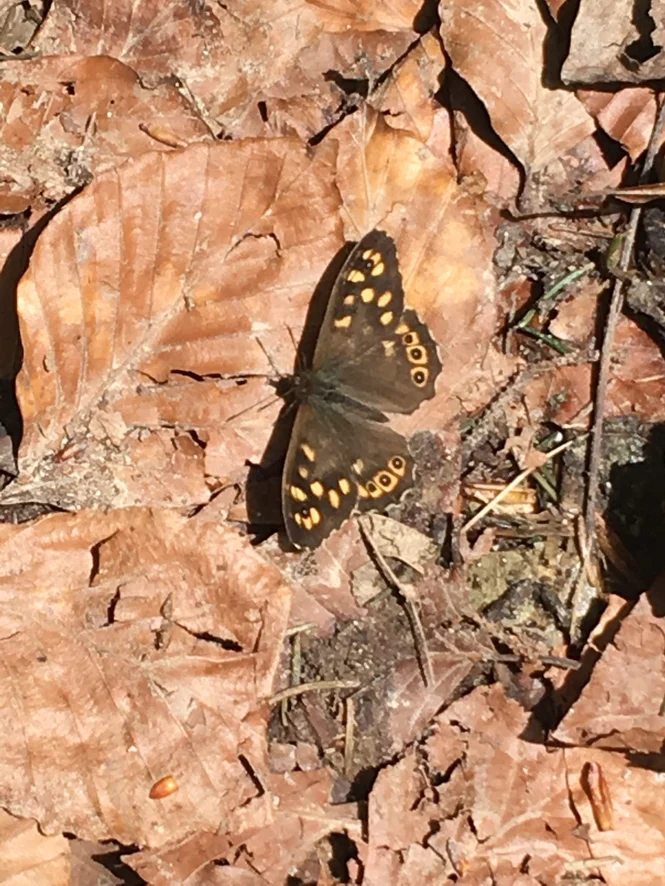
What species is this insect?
Pararge aegeria
